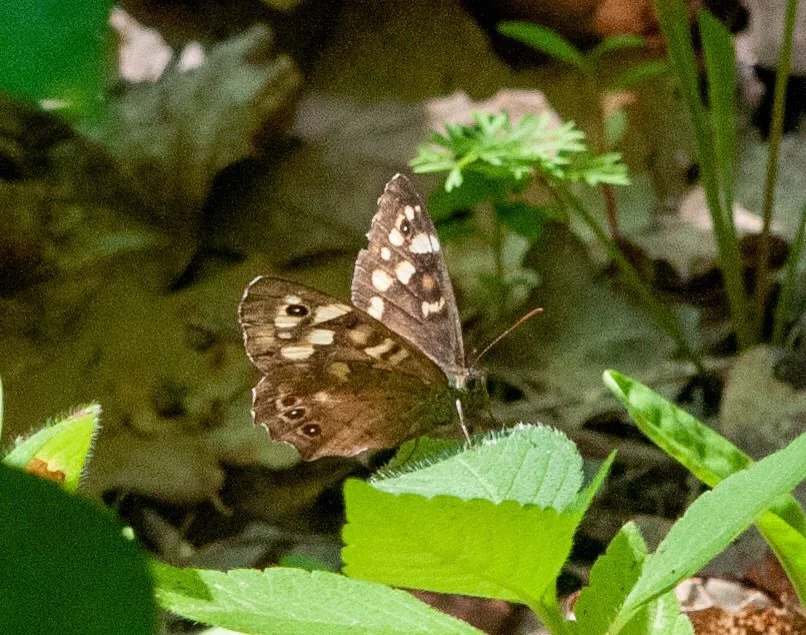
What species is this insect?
Pararge aegeria
